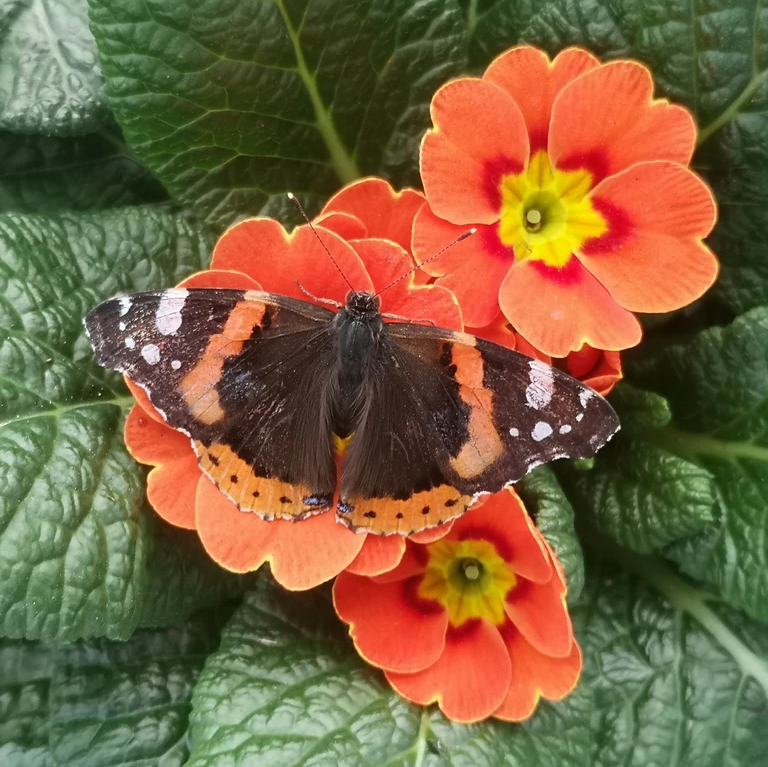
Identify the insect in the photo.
Vanessa atalanta
